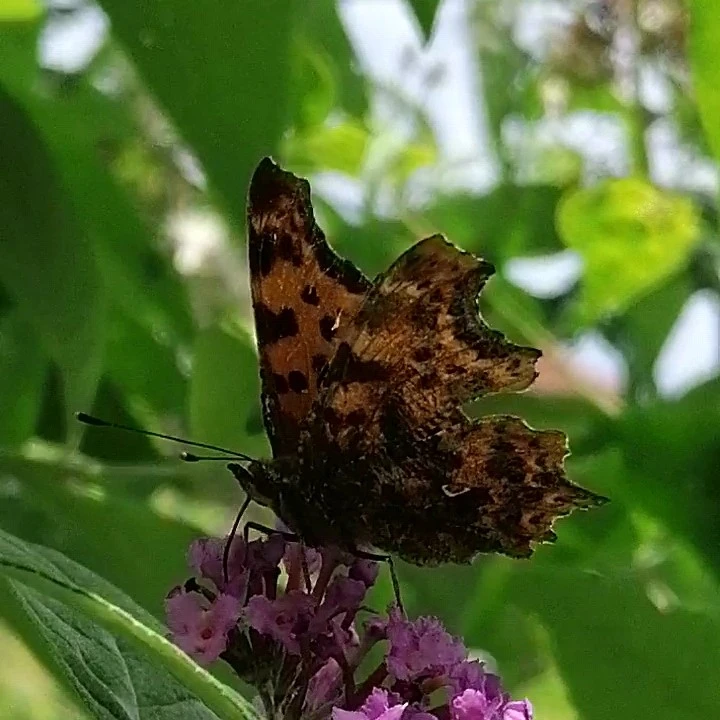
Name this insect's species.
Polygonia c-album
